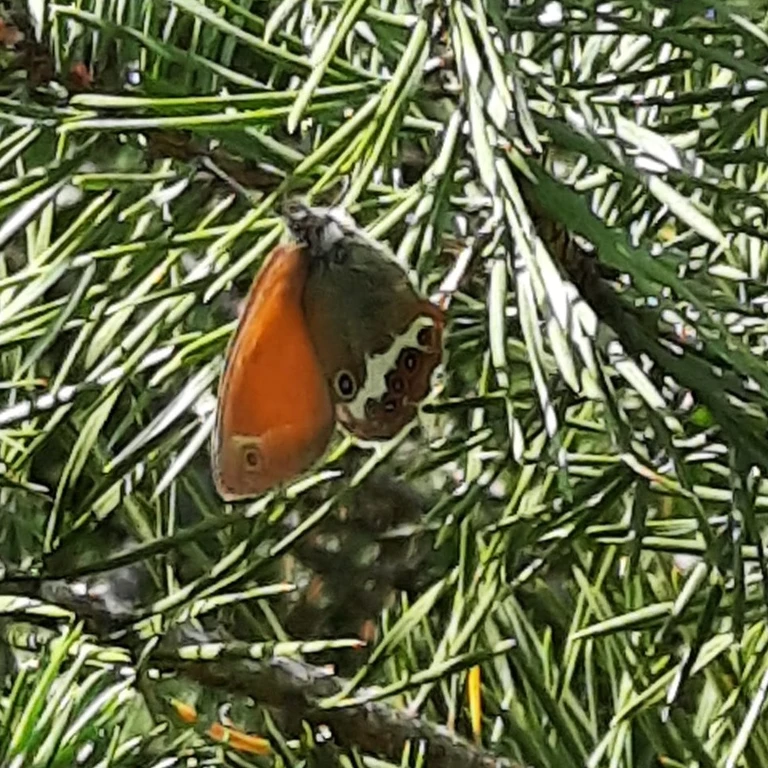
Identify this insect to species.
Coenonympha arcania
